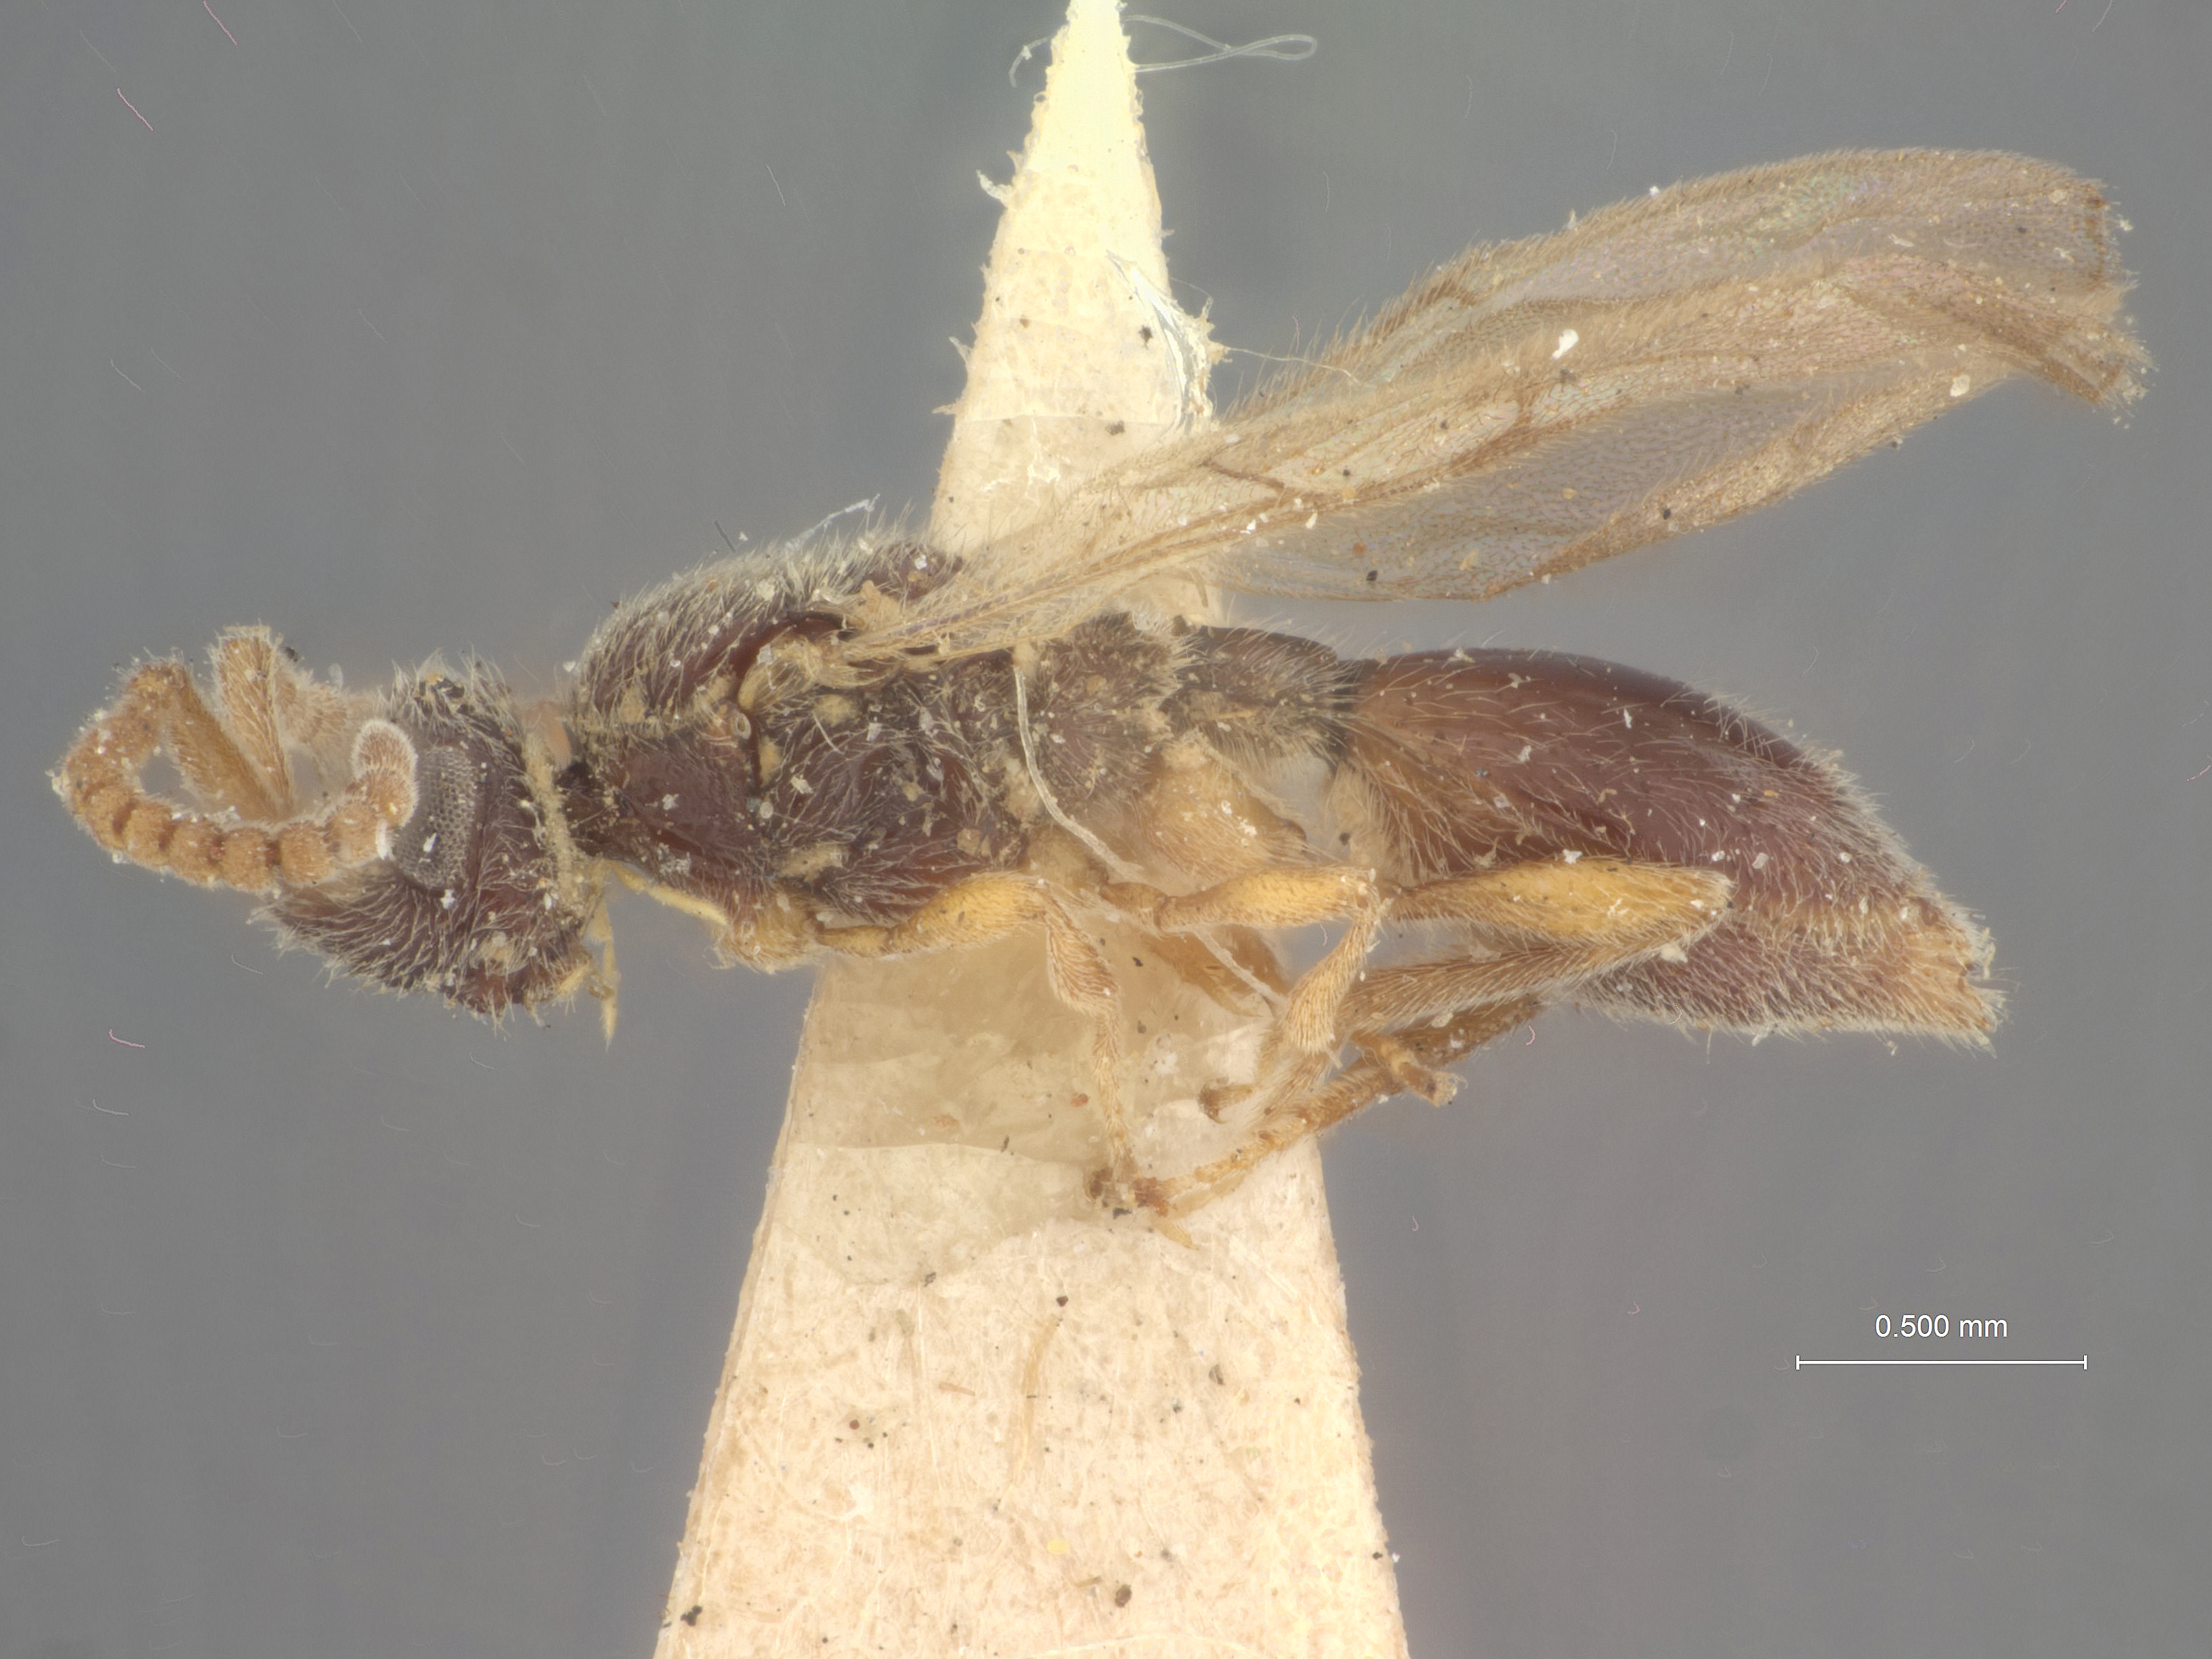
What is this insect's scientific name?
Zygota texana
